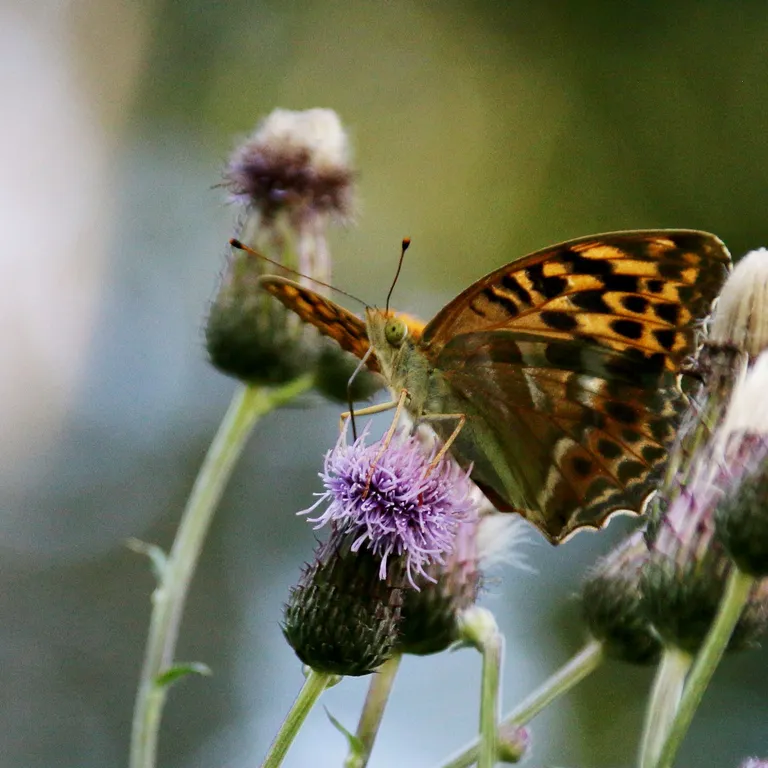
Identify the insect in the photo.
Argynnis paphia
